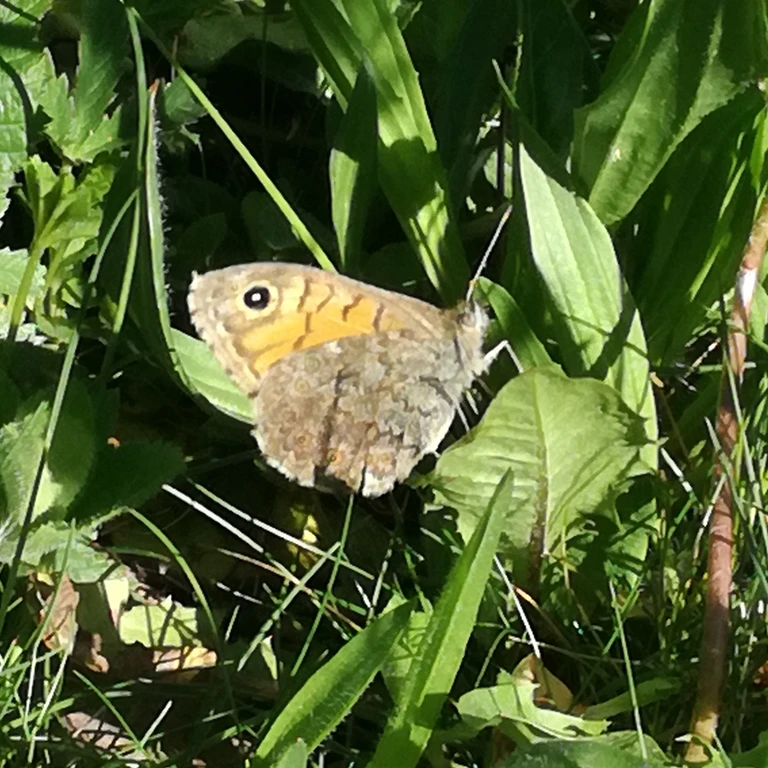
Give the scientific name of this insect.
Lasiommata megera (also Pararge megera)
